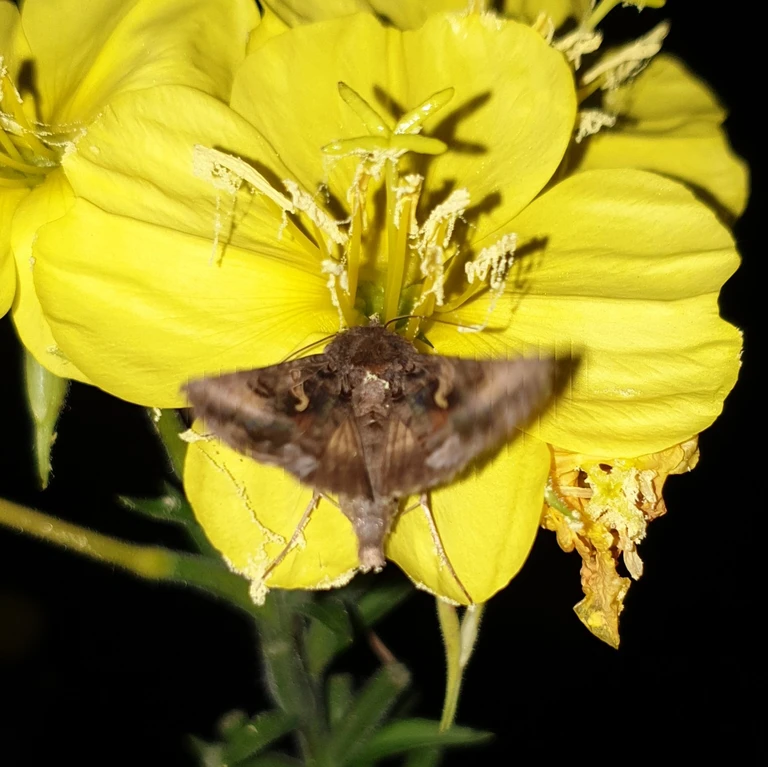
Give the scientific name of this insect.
Autographa gamma
